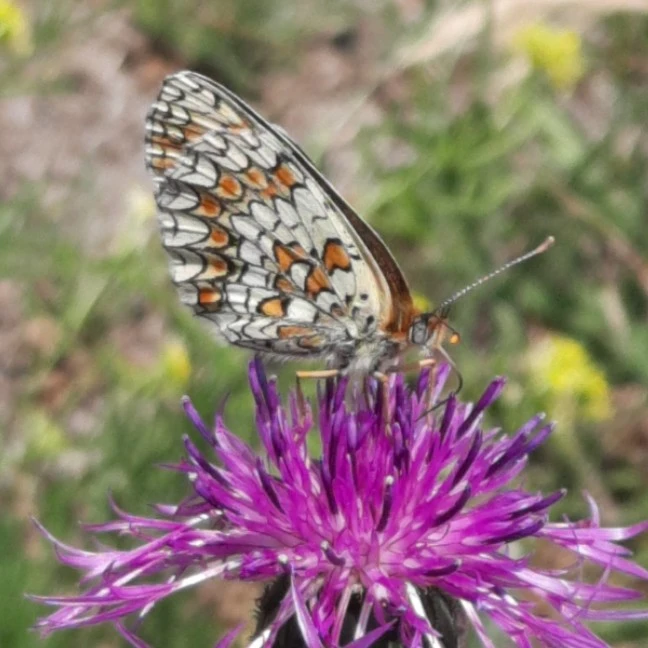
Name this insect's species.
Melitaea phoebe
